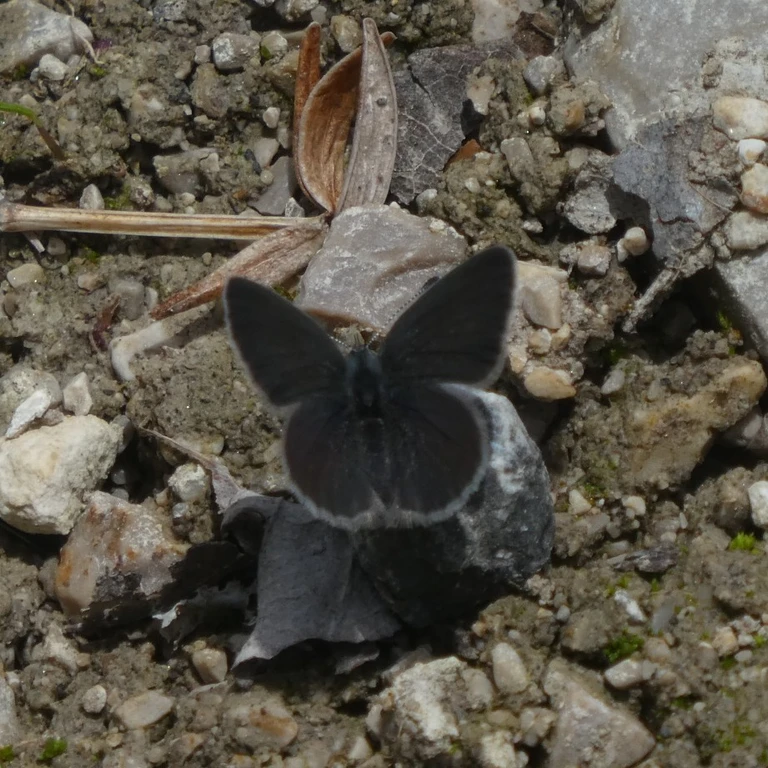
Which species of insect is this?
Cupido minimus
